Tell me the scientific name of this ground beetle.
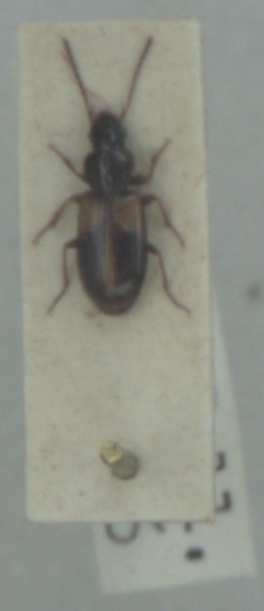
Acupalpus meridianus
